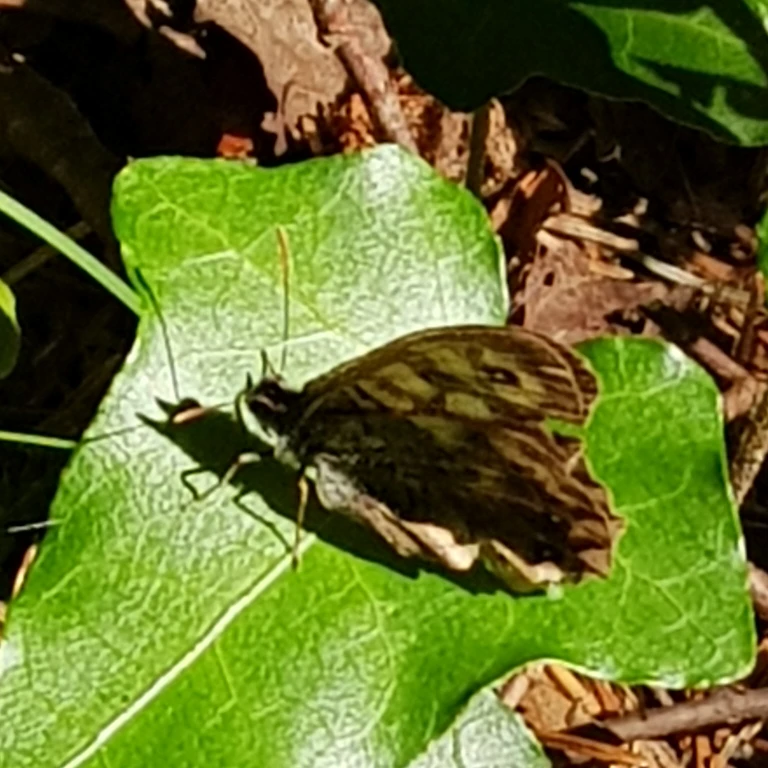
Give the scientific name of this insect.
Pararge aegeria
